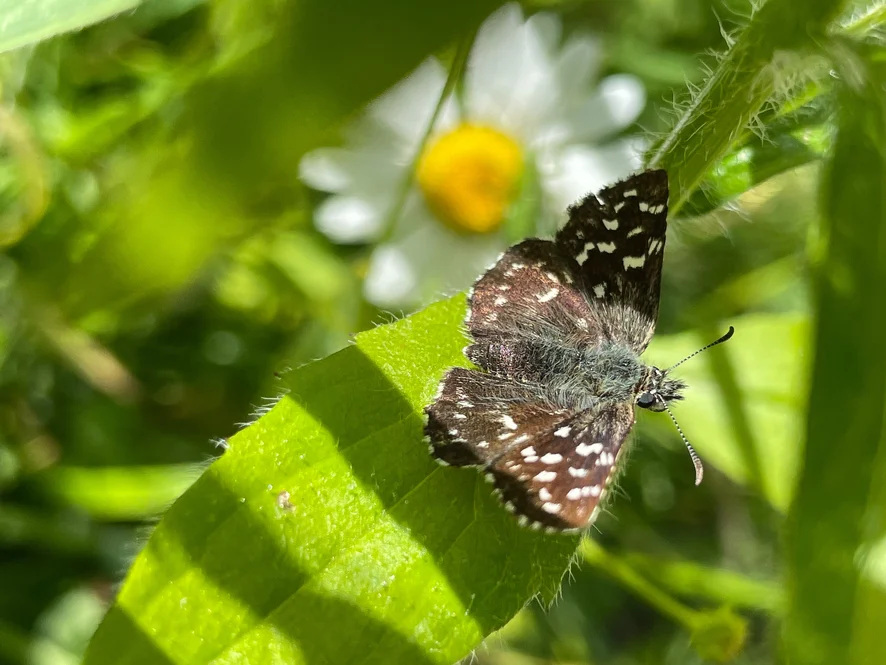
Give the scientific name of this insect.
Pyrgus malvae
